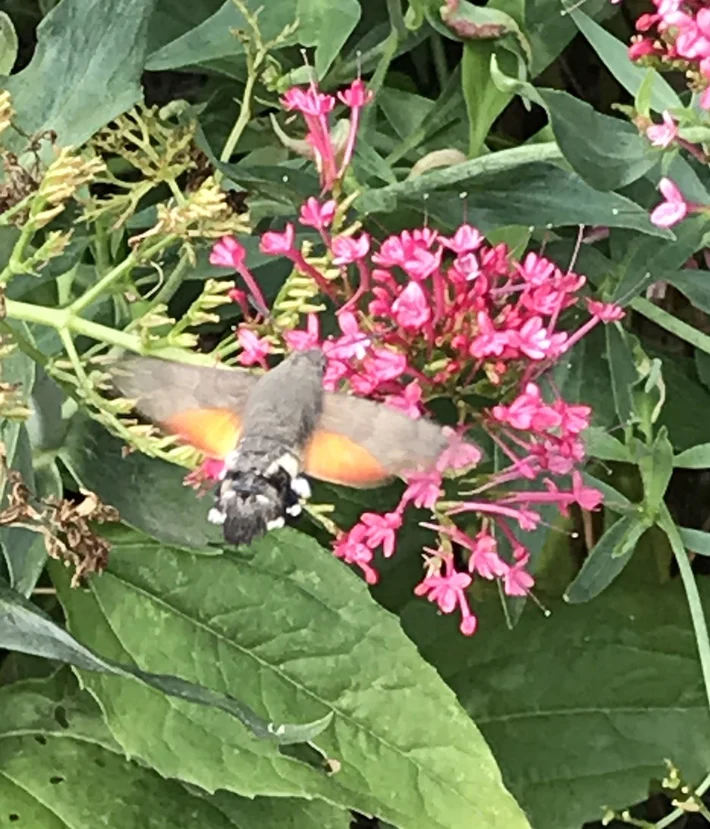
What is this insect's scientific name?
Macroglossum stellatarum
